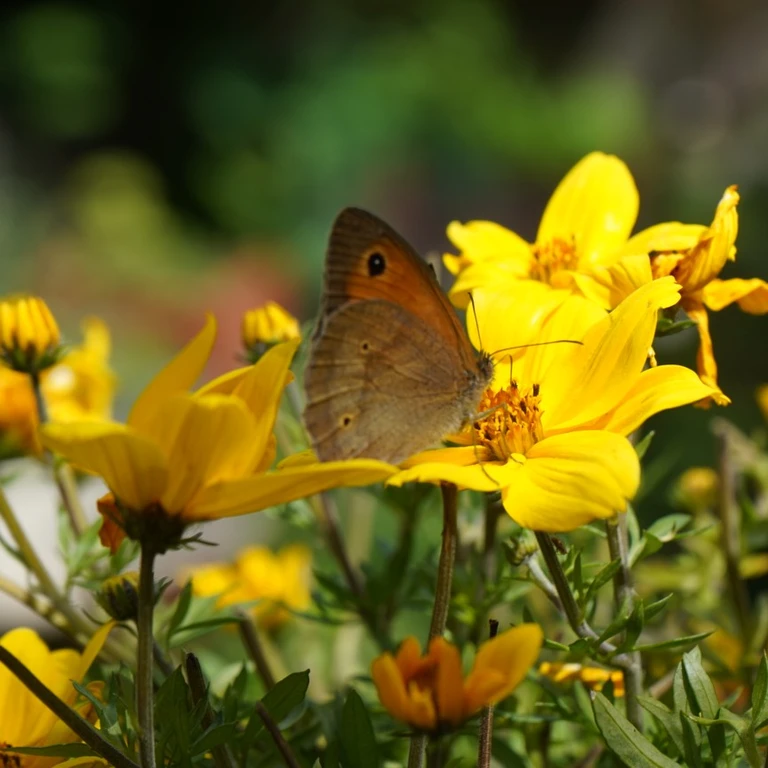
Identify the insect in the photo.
Maniola jurtina
